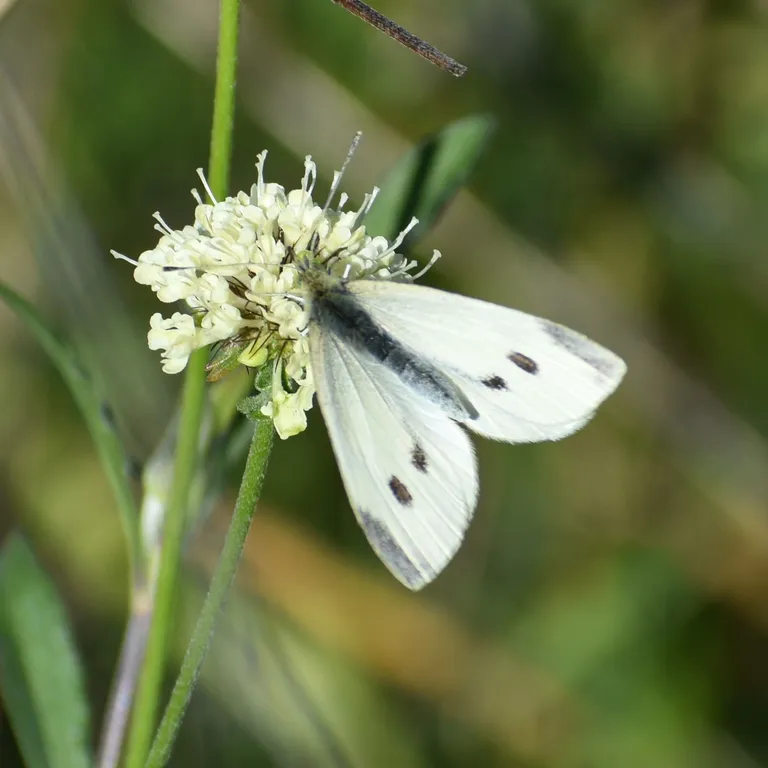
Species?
Pieris rapae
